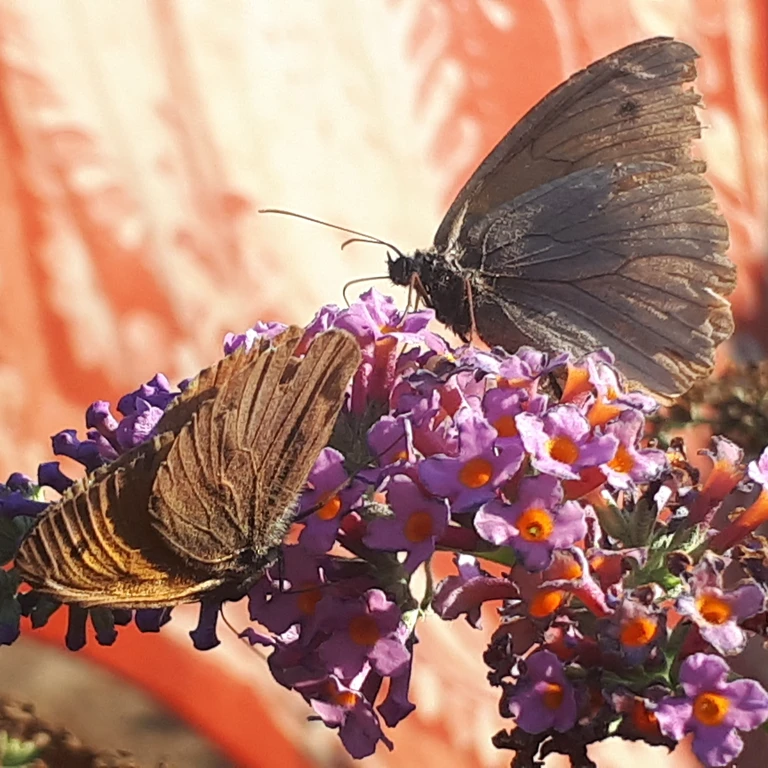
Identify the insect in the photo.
Maniola jurtina
